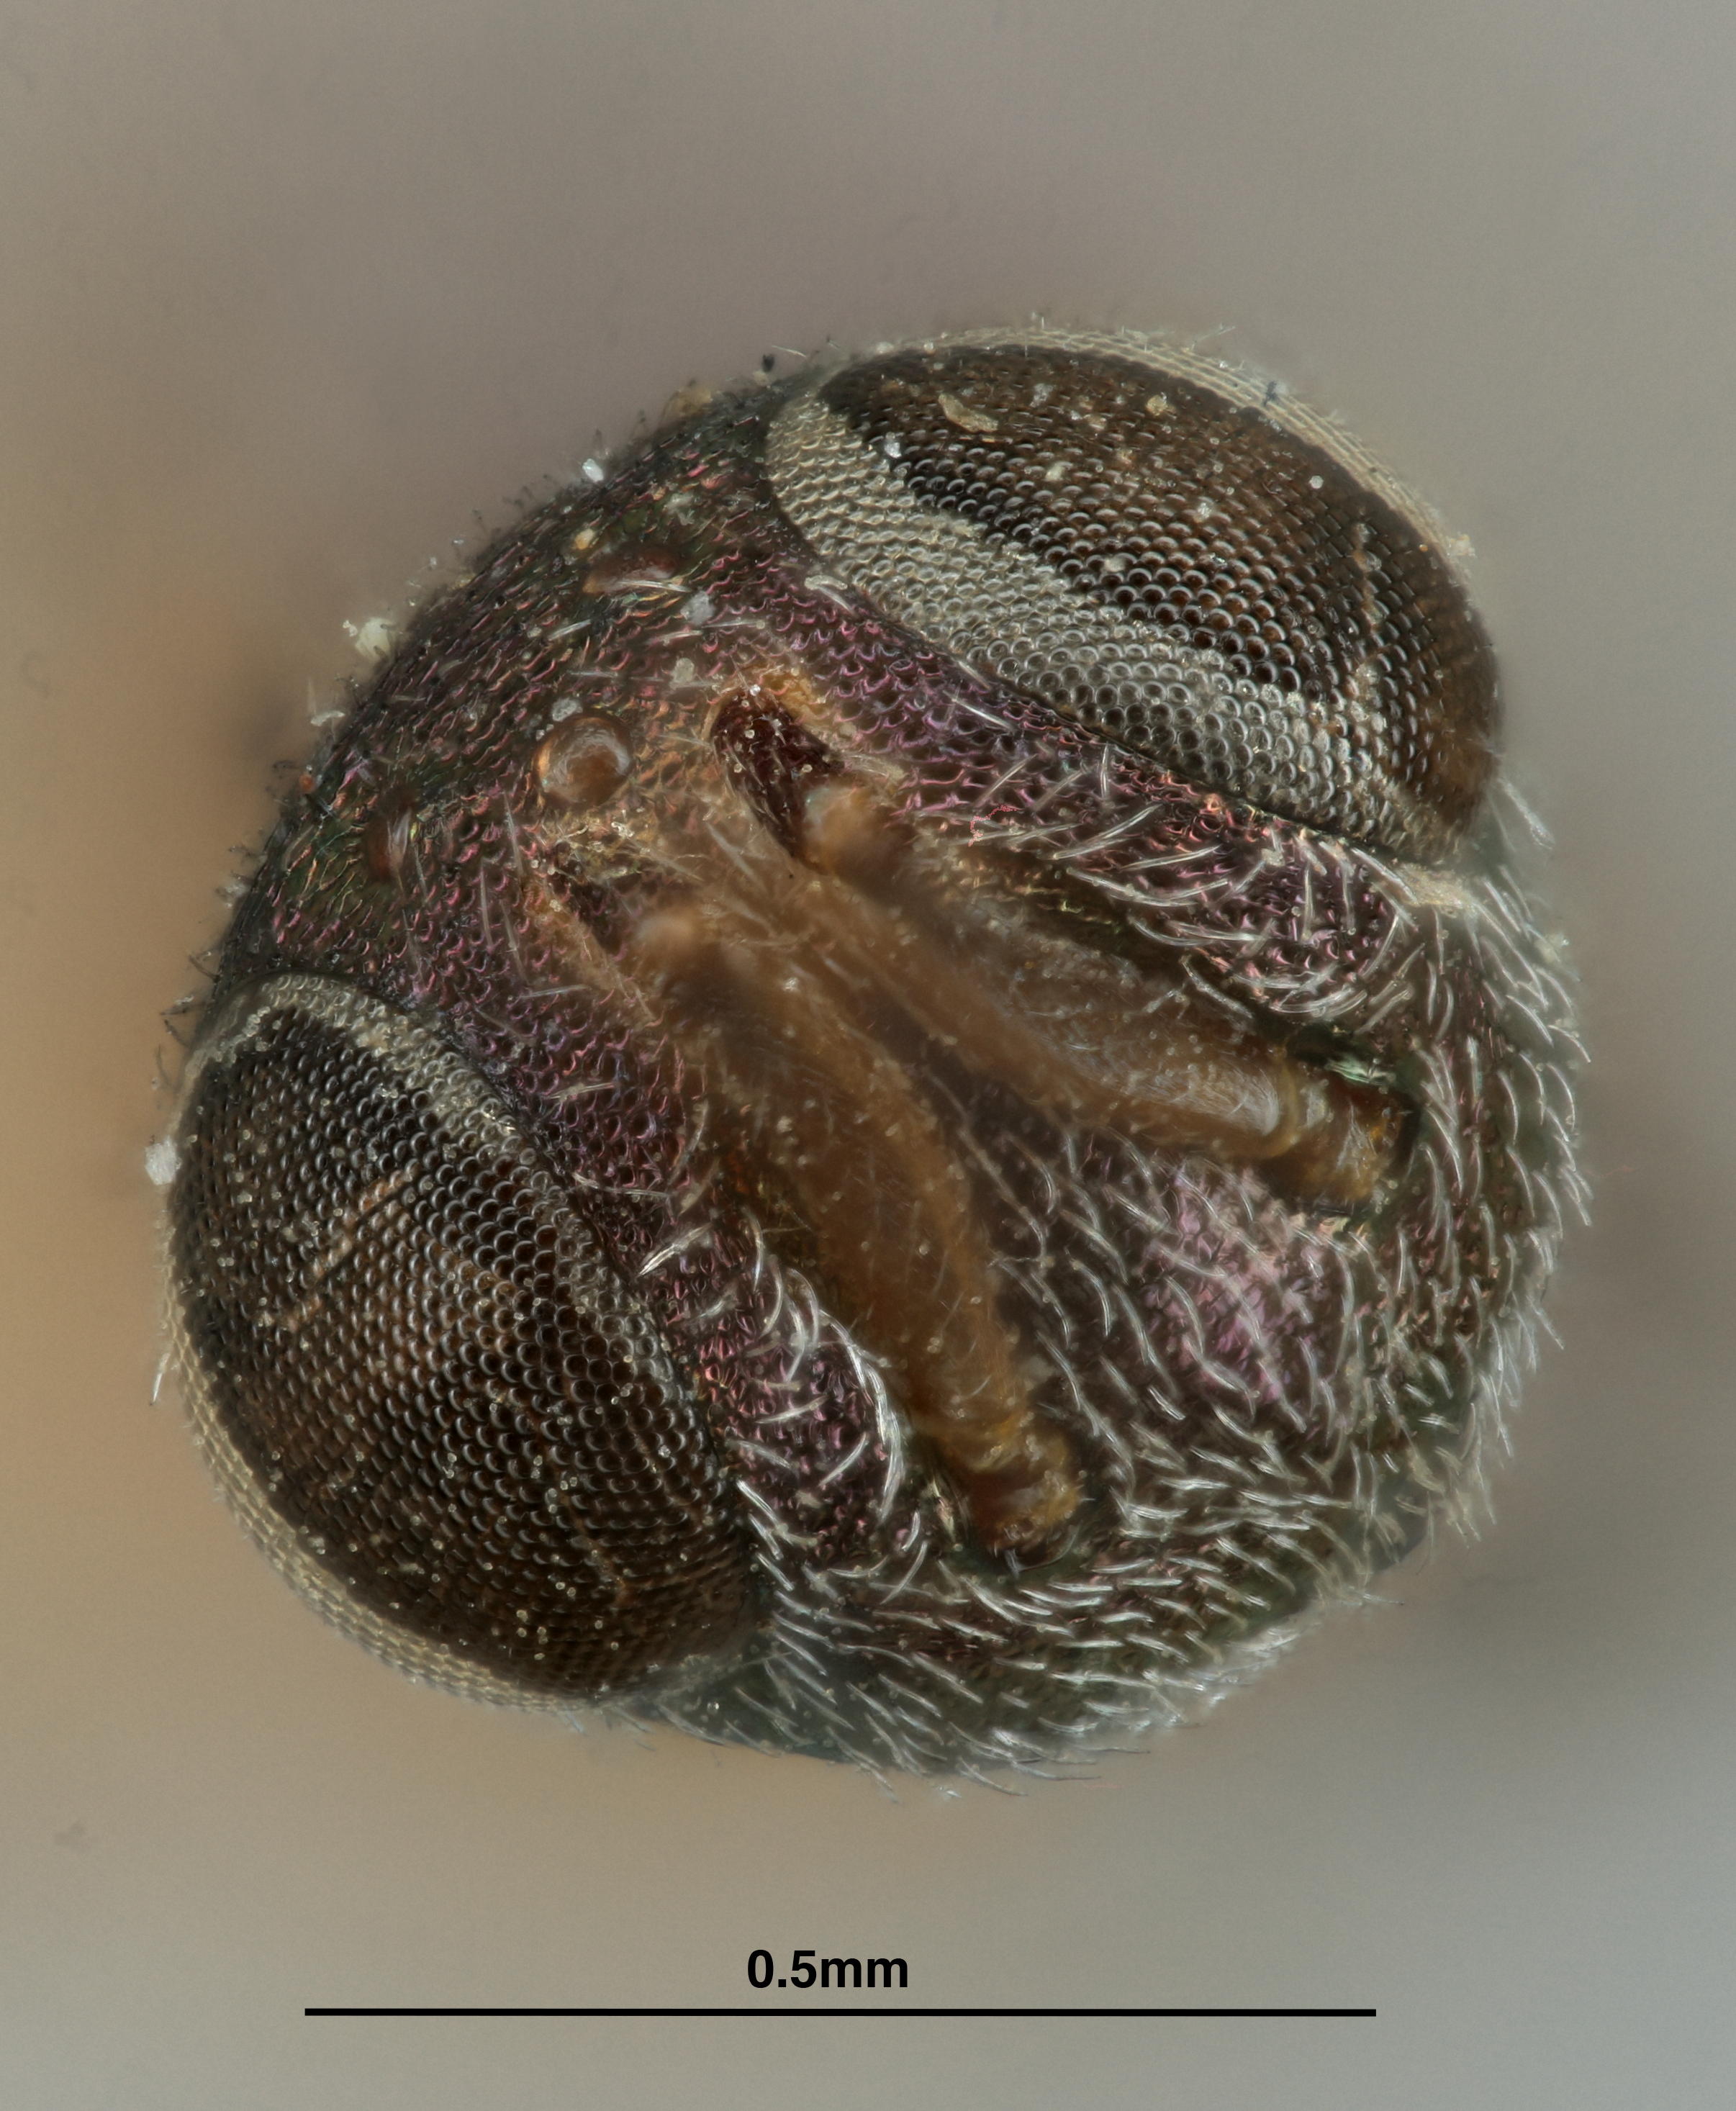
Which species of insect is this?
Eupelmus hirtus
